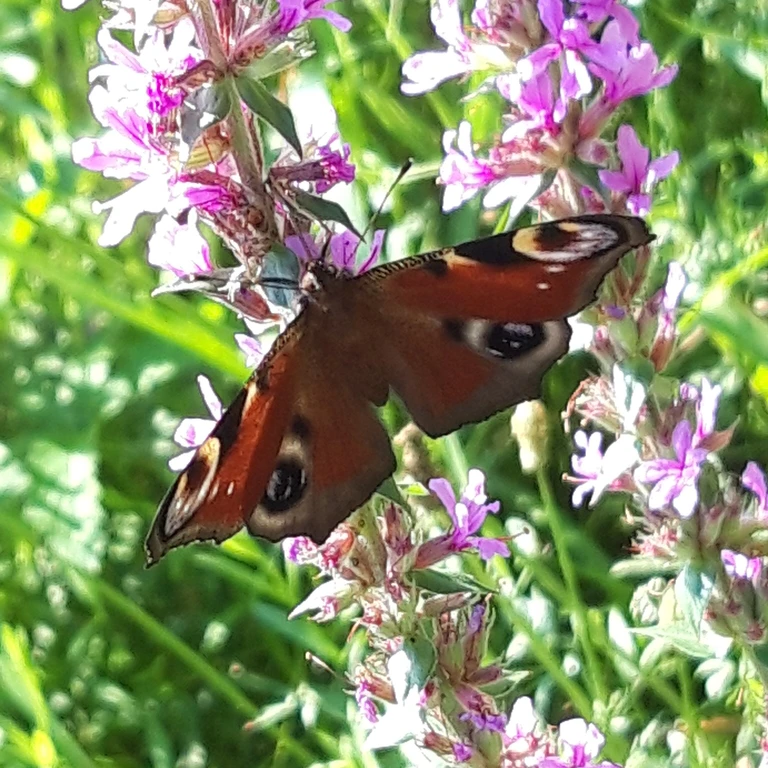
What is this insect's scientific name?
Aglais io
